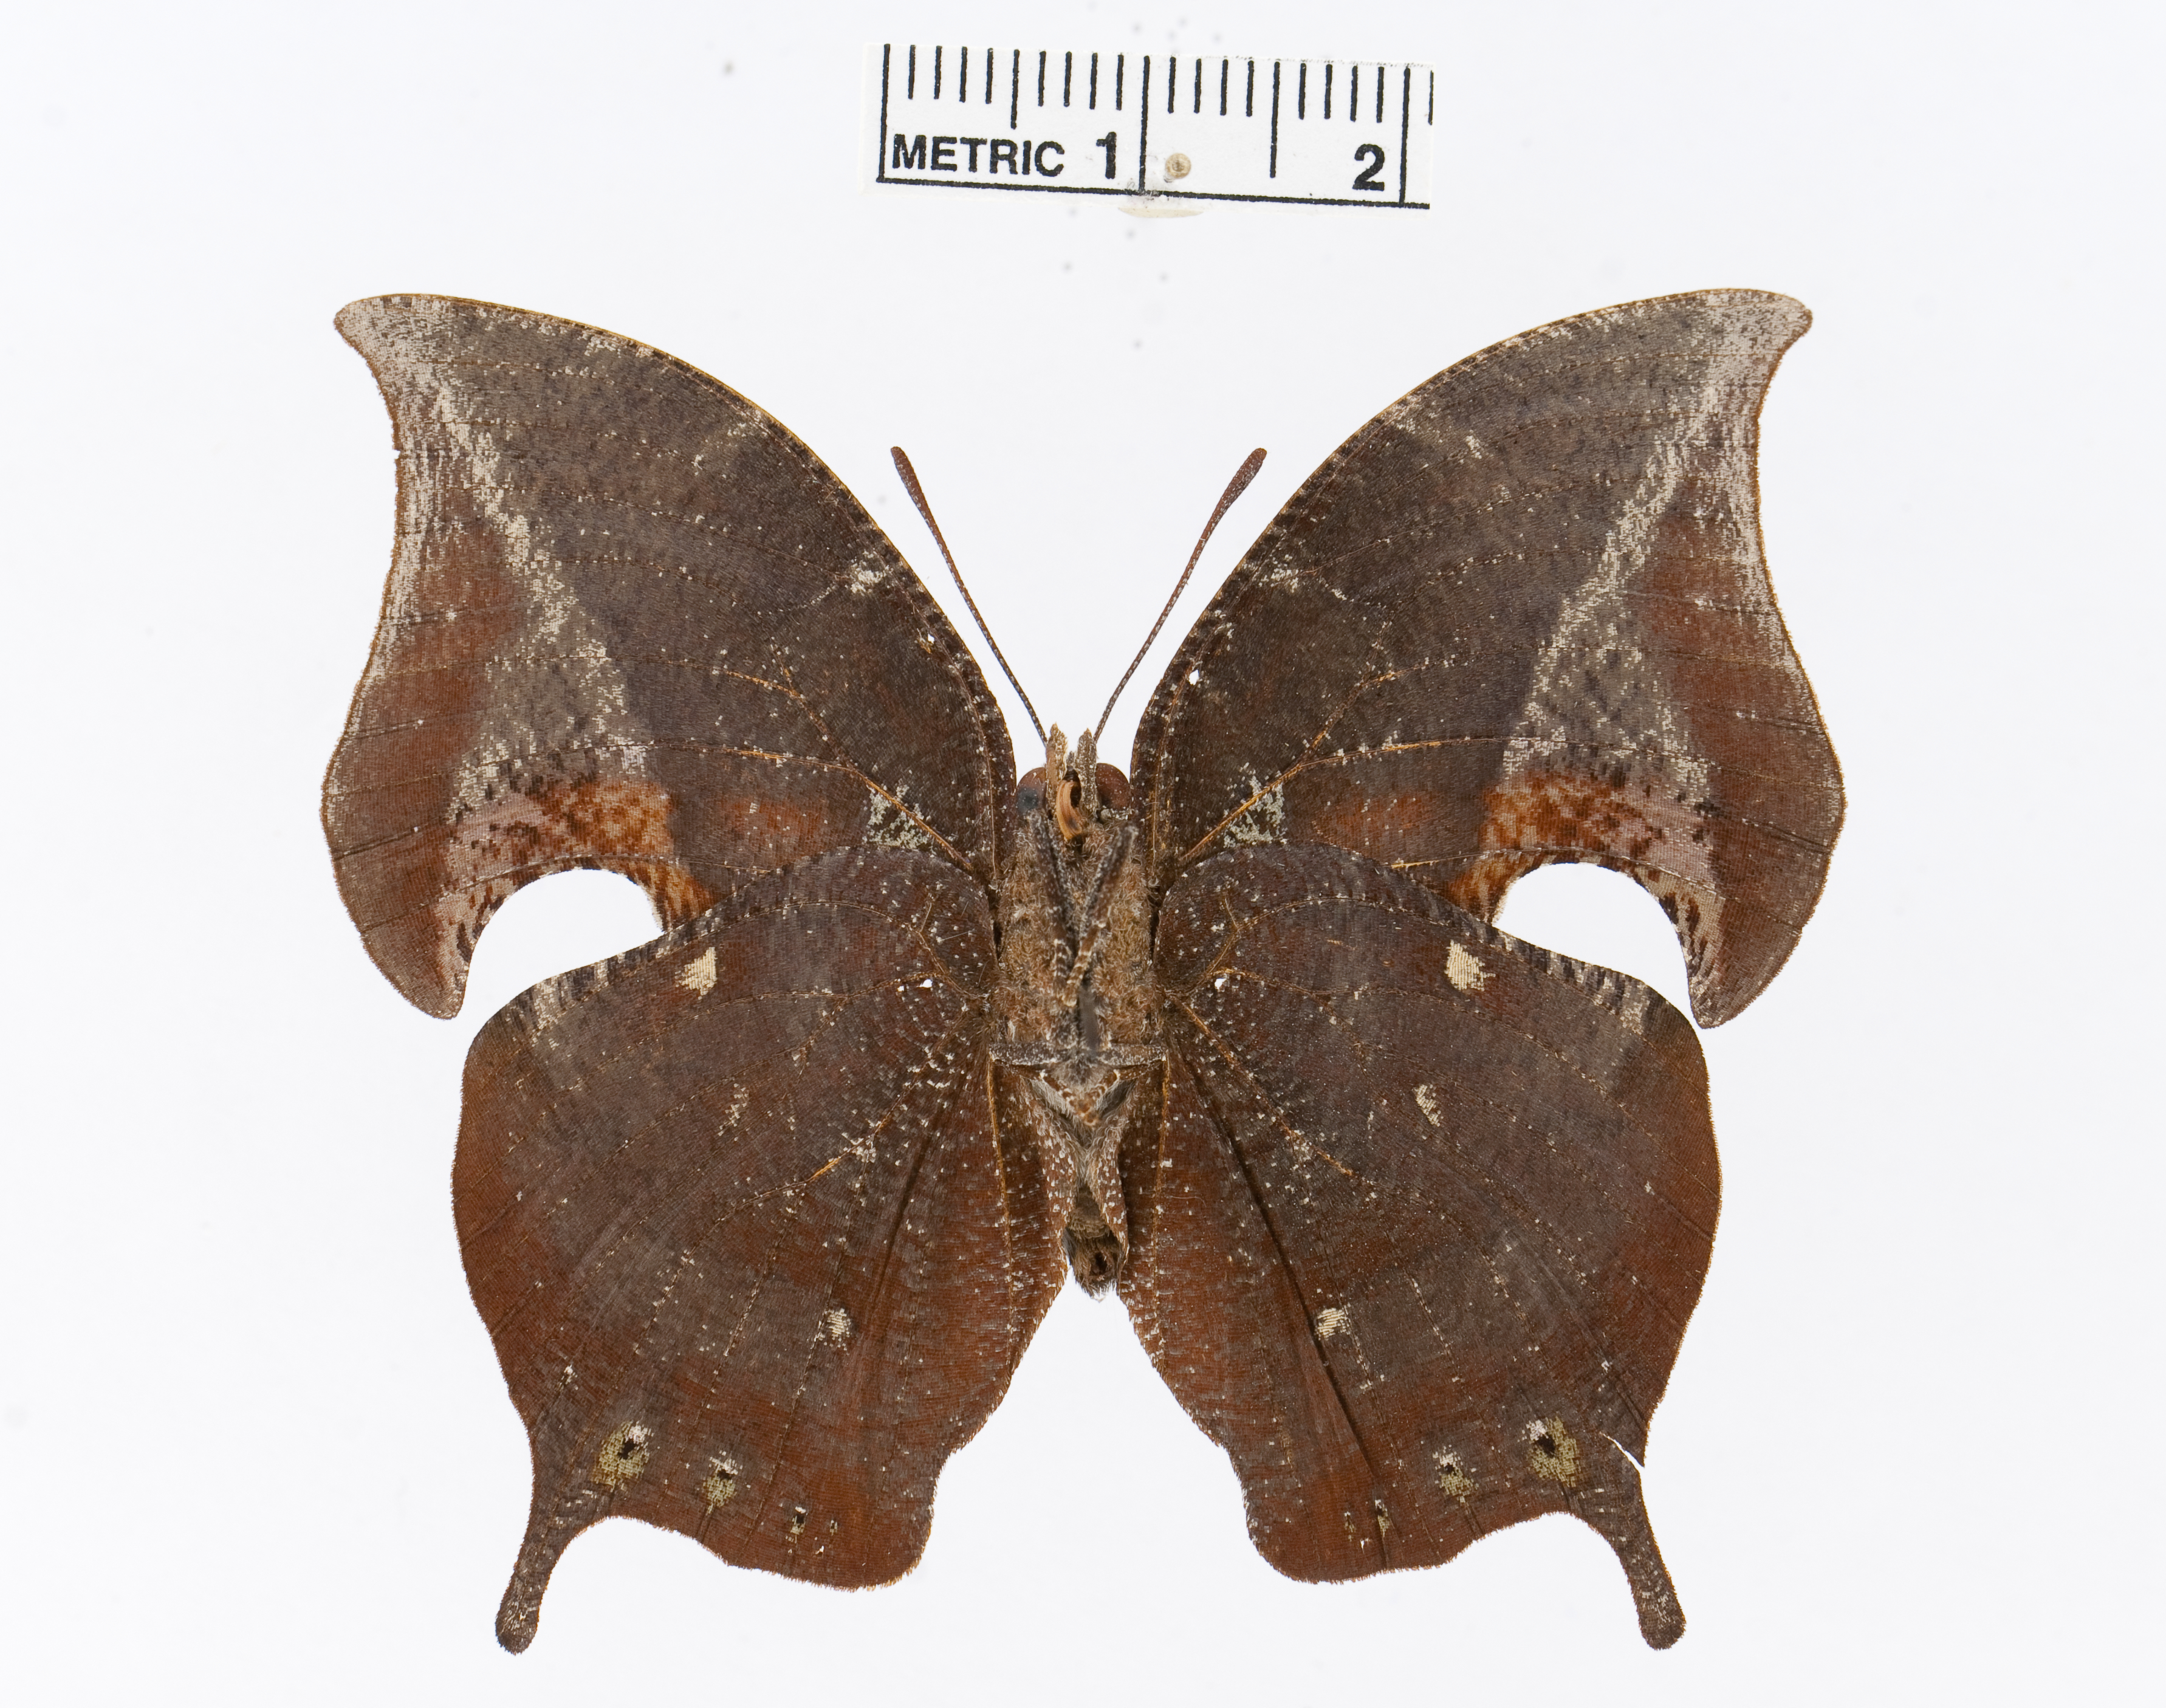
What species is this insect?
Memphis alberta
